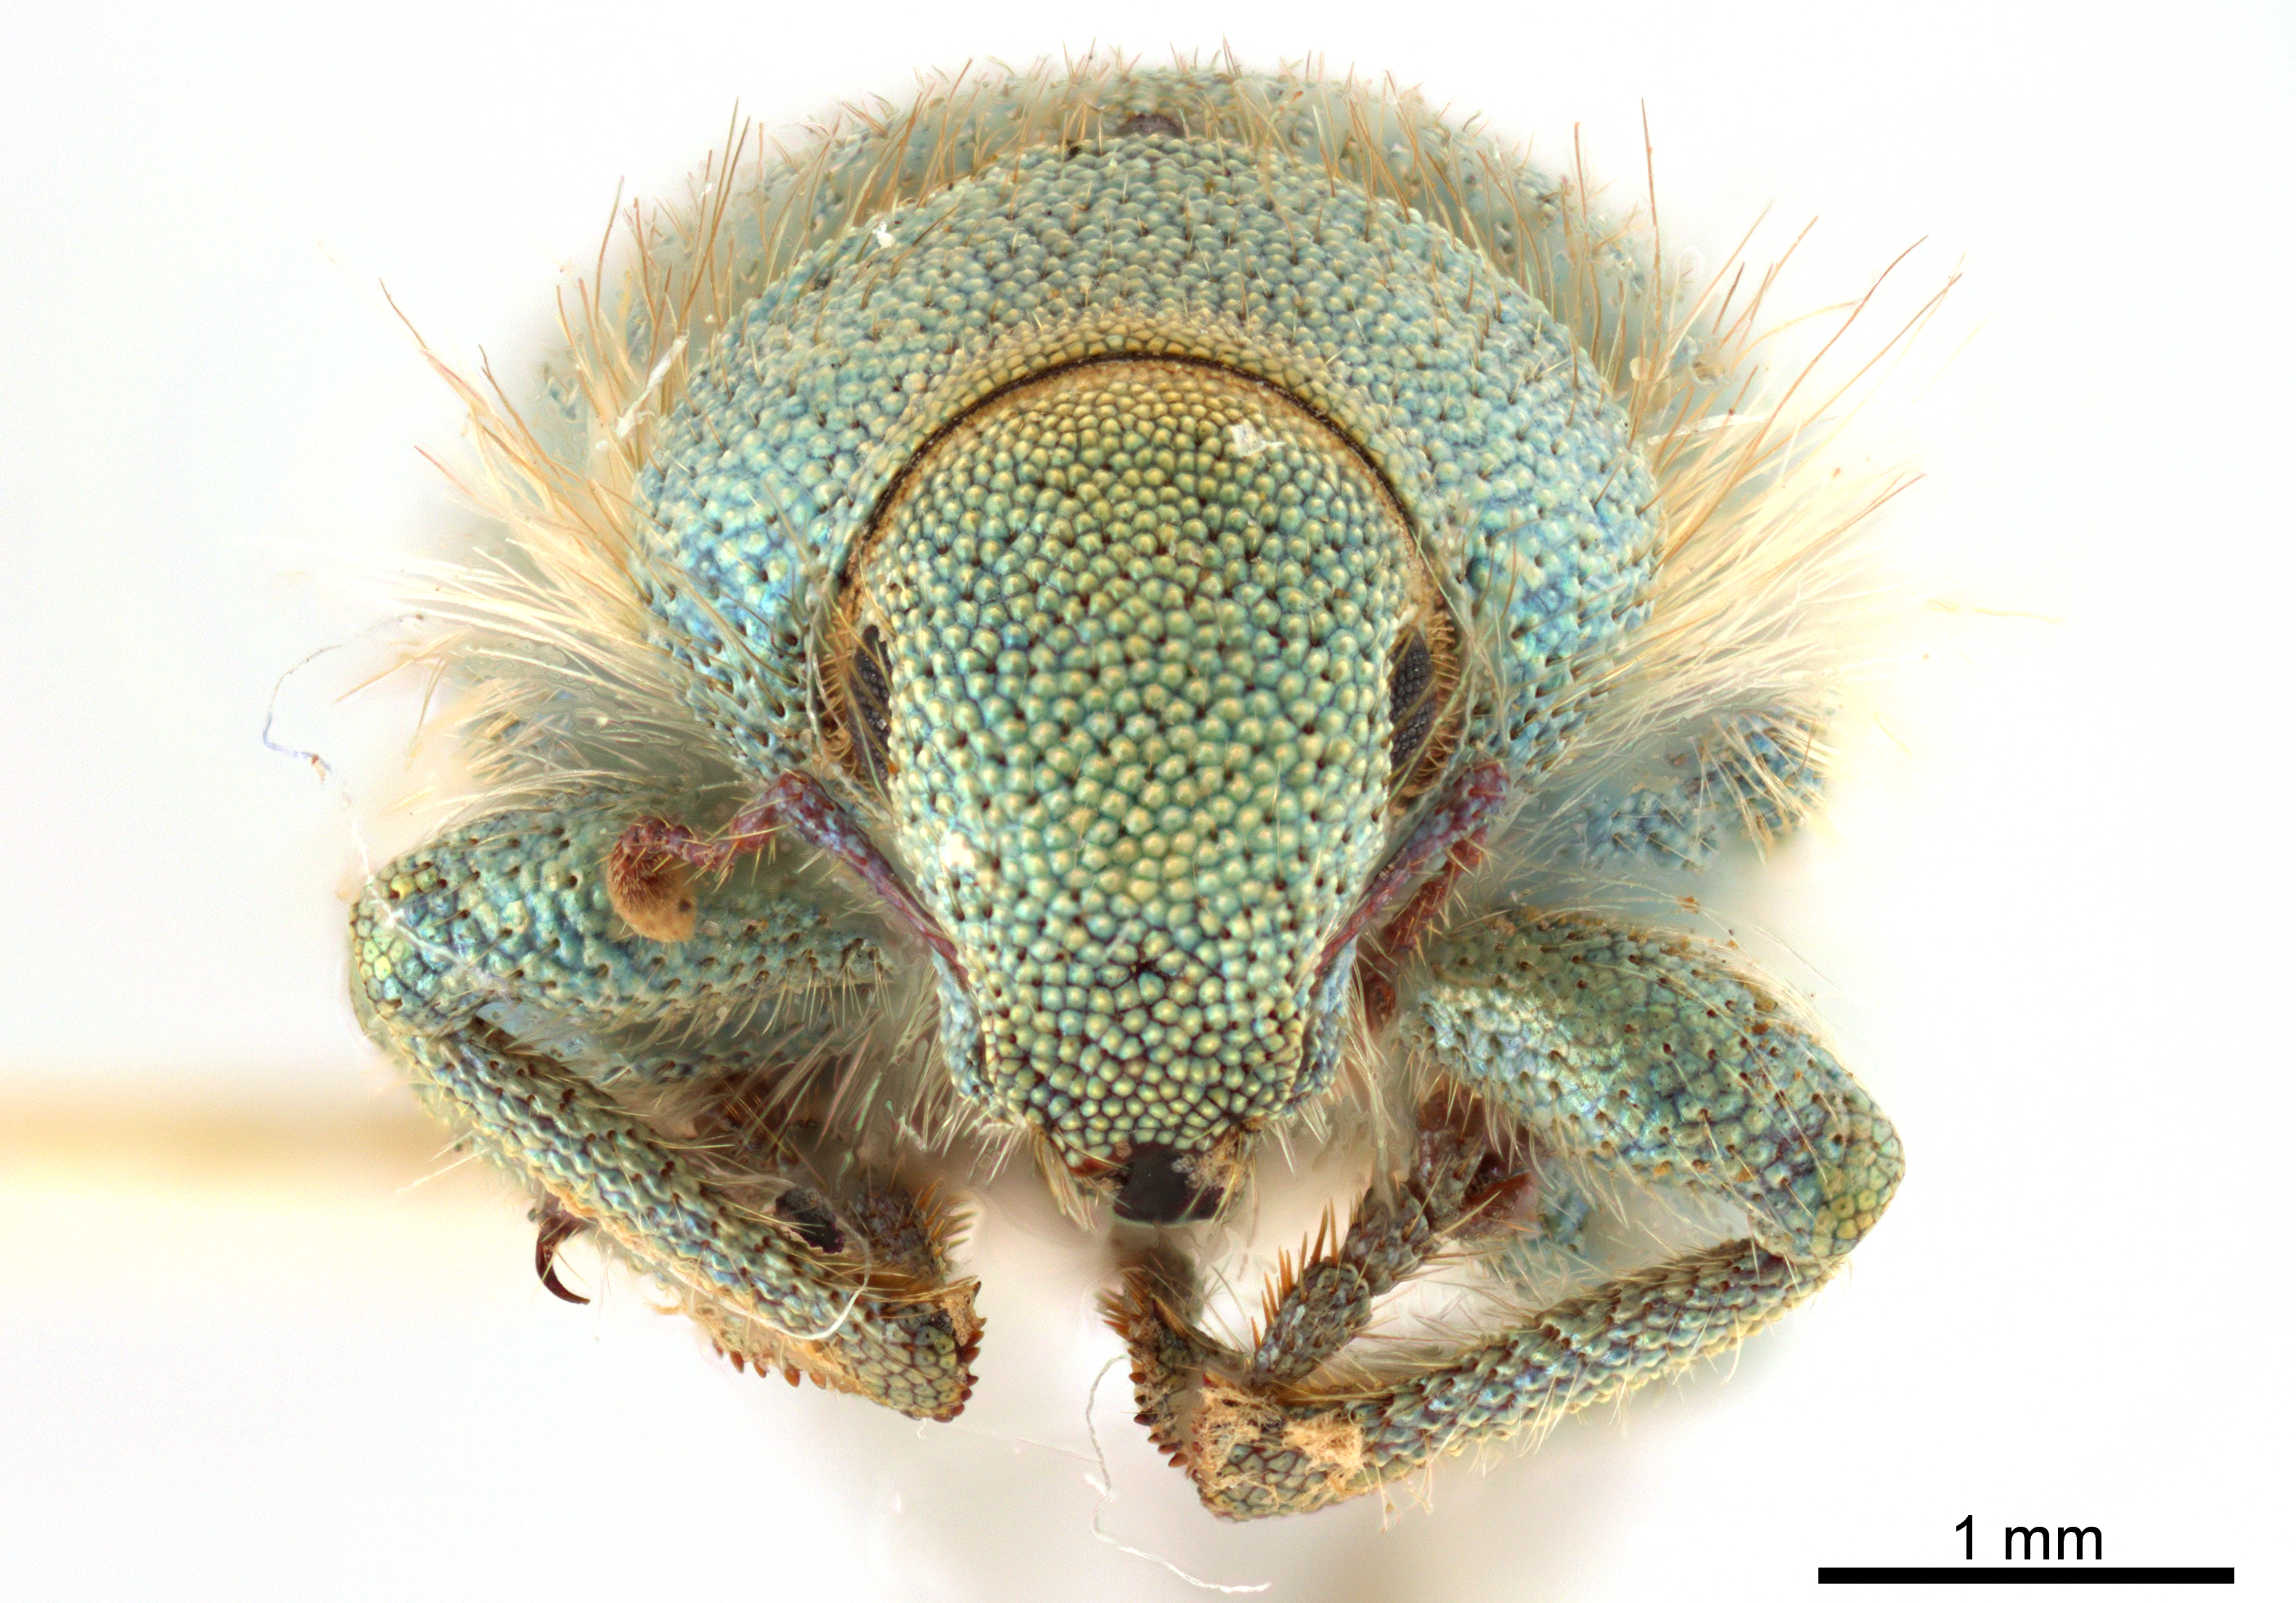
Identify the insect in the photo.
Miloderes nelsoni
